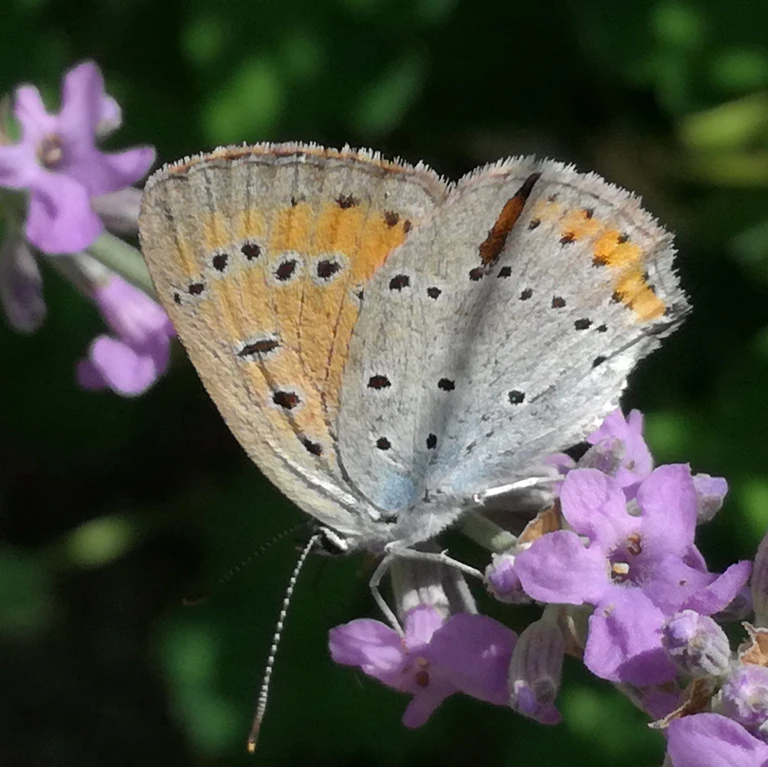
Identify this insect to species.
Lycaena dispar
